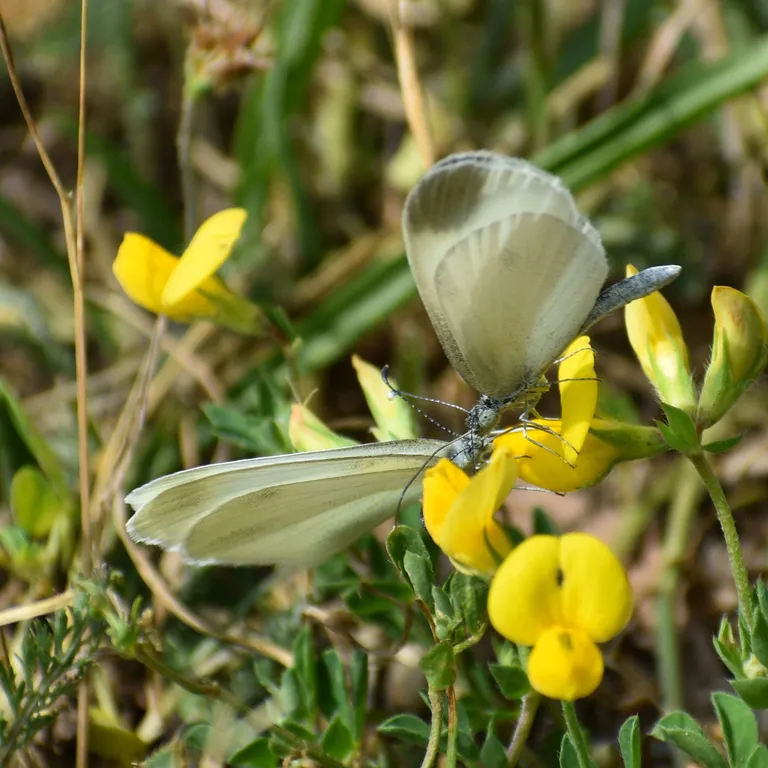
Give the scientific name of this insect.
Leptidea sinapis/juvernica
